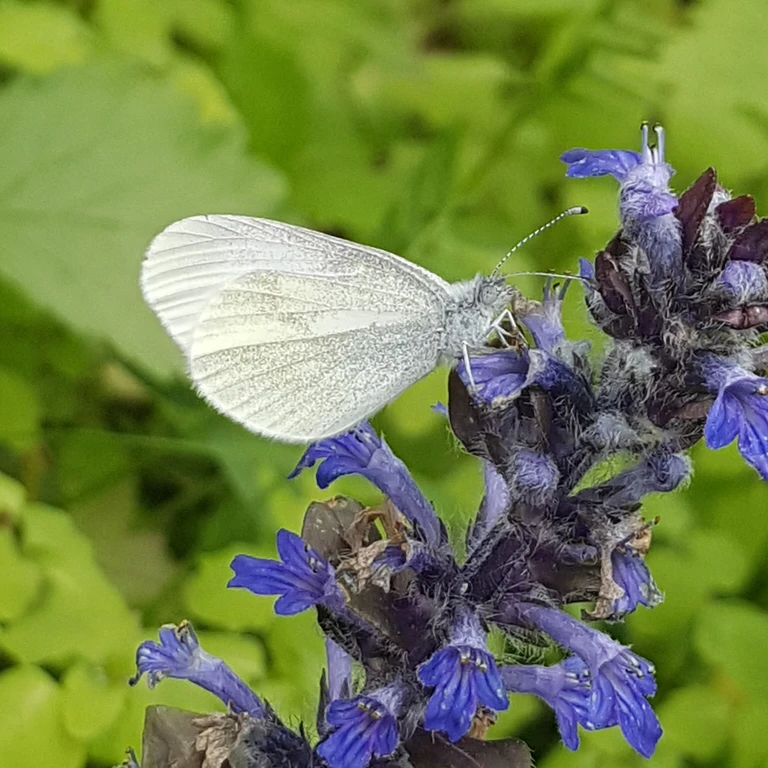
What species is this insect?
Leptidea sinapis/juvernica
